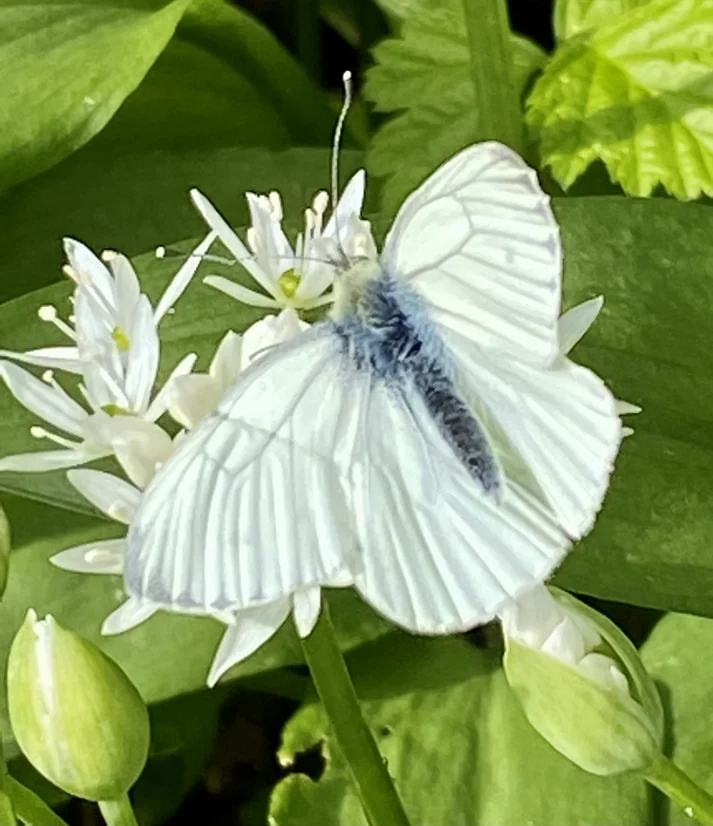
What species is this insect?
Pieris napi
